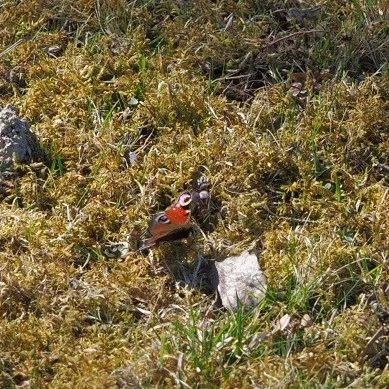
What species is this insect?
Aglais io
